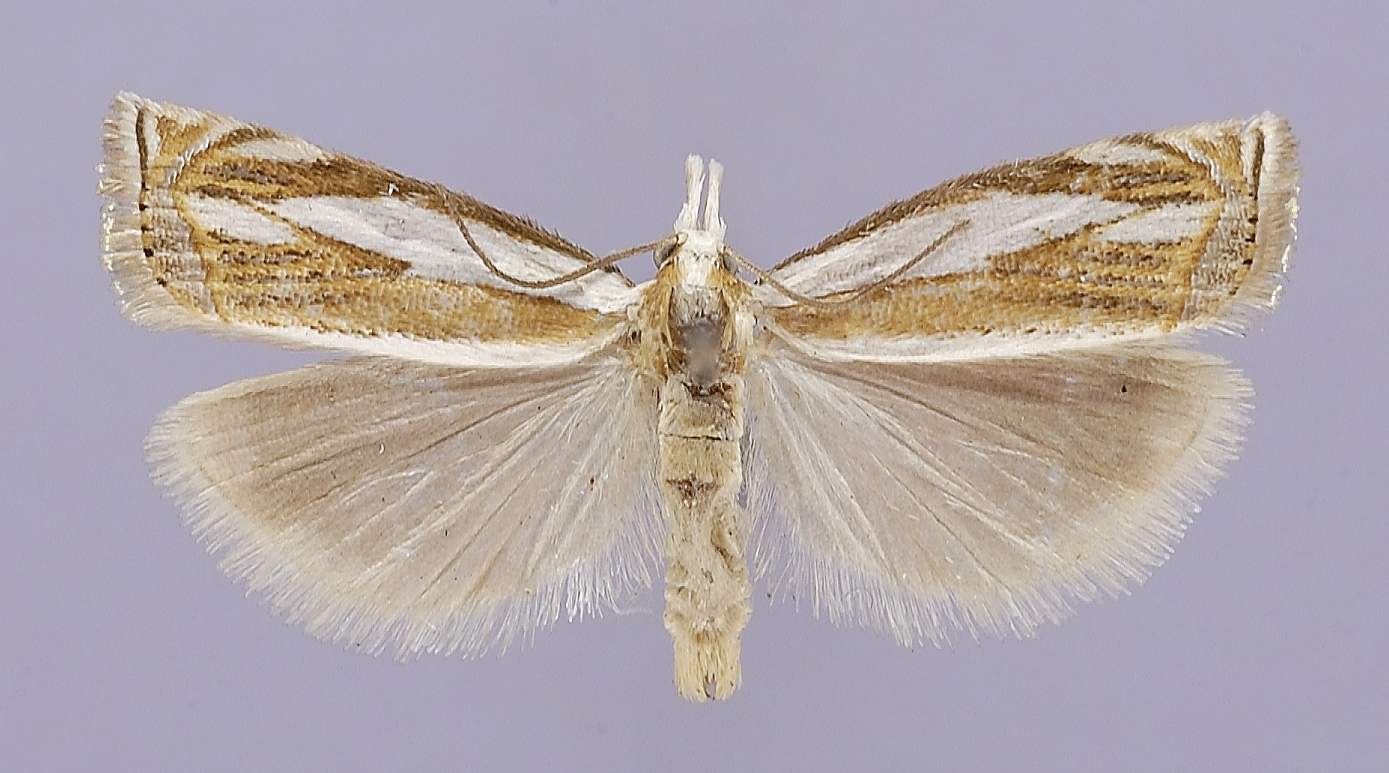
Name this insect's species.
Crambus youngellus
